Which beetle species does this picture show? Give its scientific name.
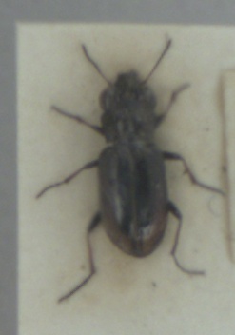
Notiophilus biguttatus
